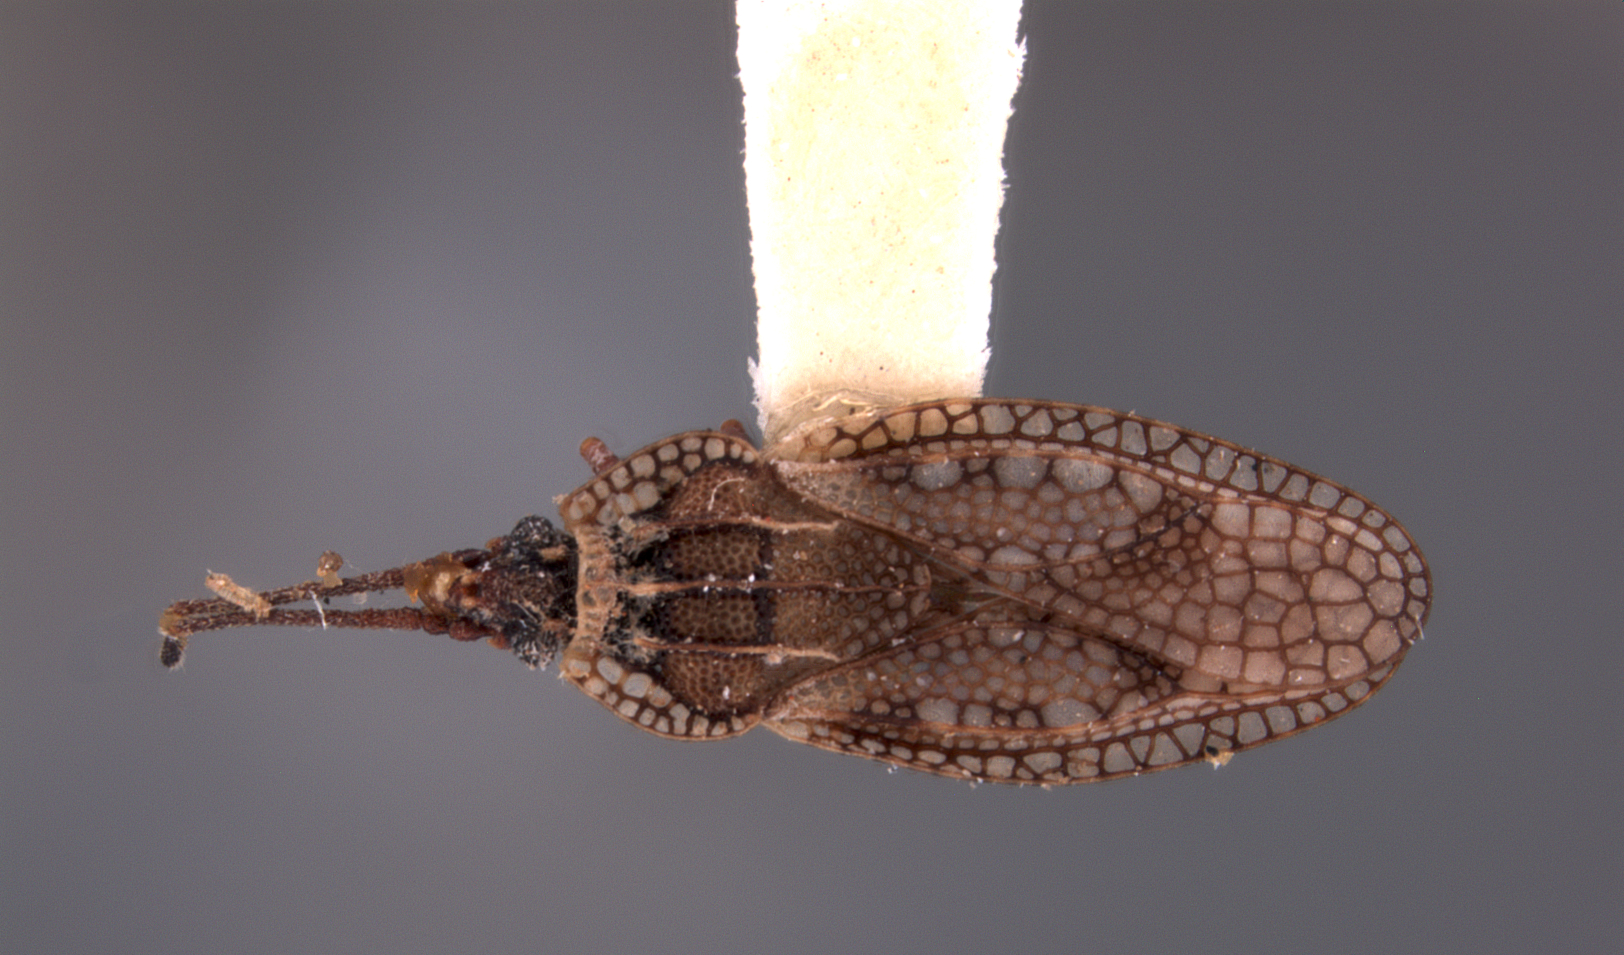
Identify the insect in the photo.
Dictyonota mitoris
